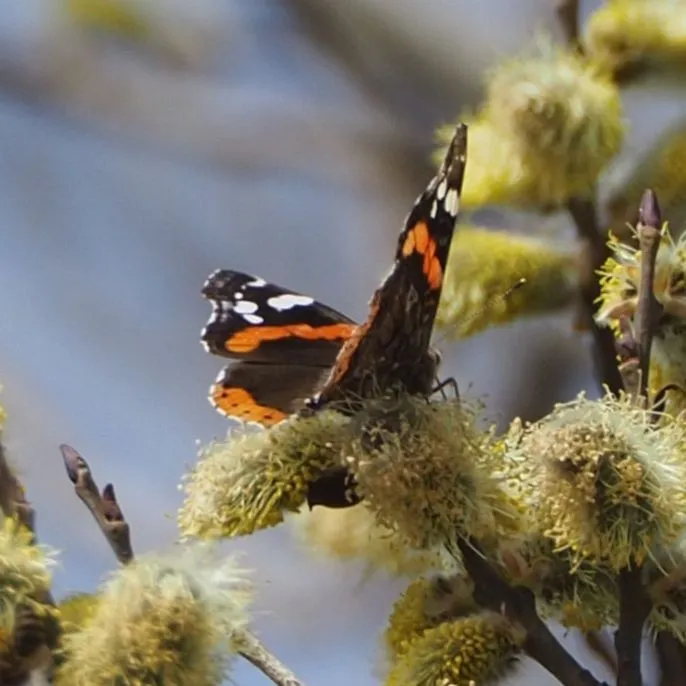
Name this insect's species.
Vanessa atalanta
